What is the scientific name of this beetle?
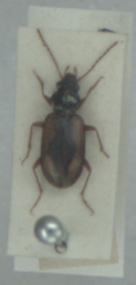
Bembidion maritimum
